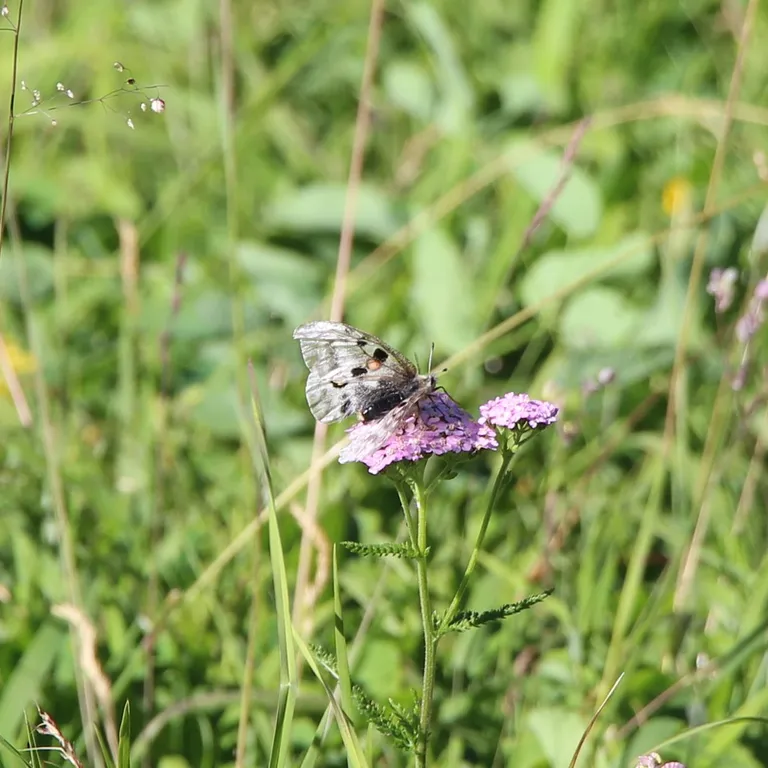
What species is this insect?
Parnassius apollo
